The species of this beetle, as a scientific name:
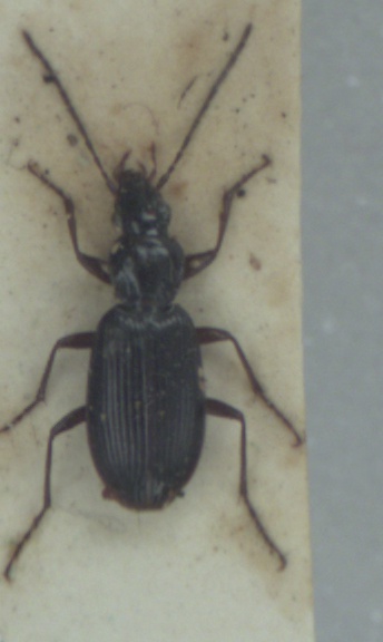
Platynus livens
